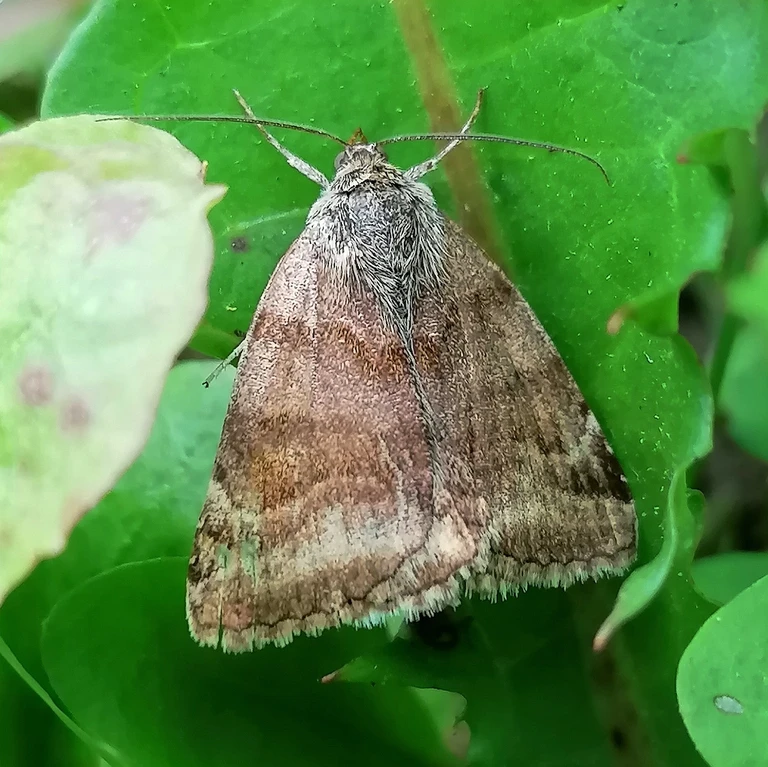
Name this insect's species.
Euclidia glyphica
